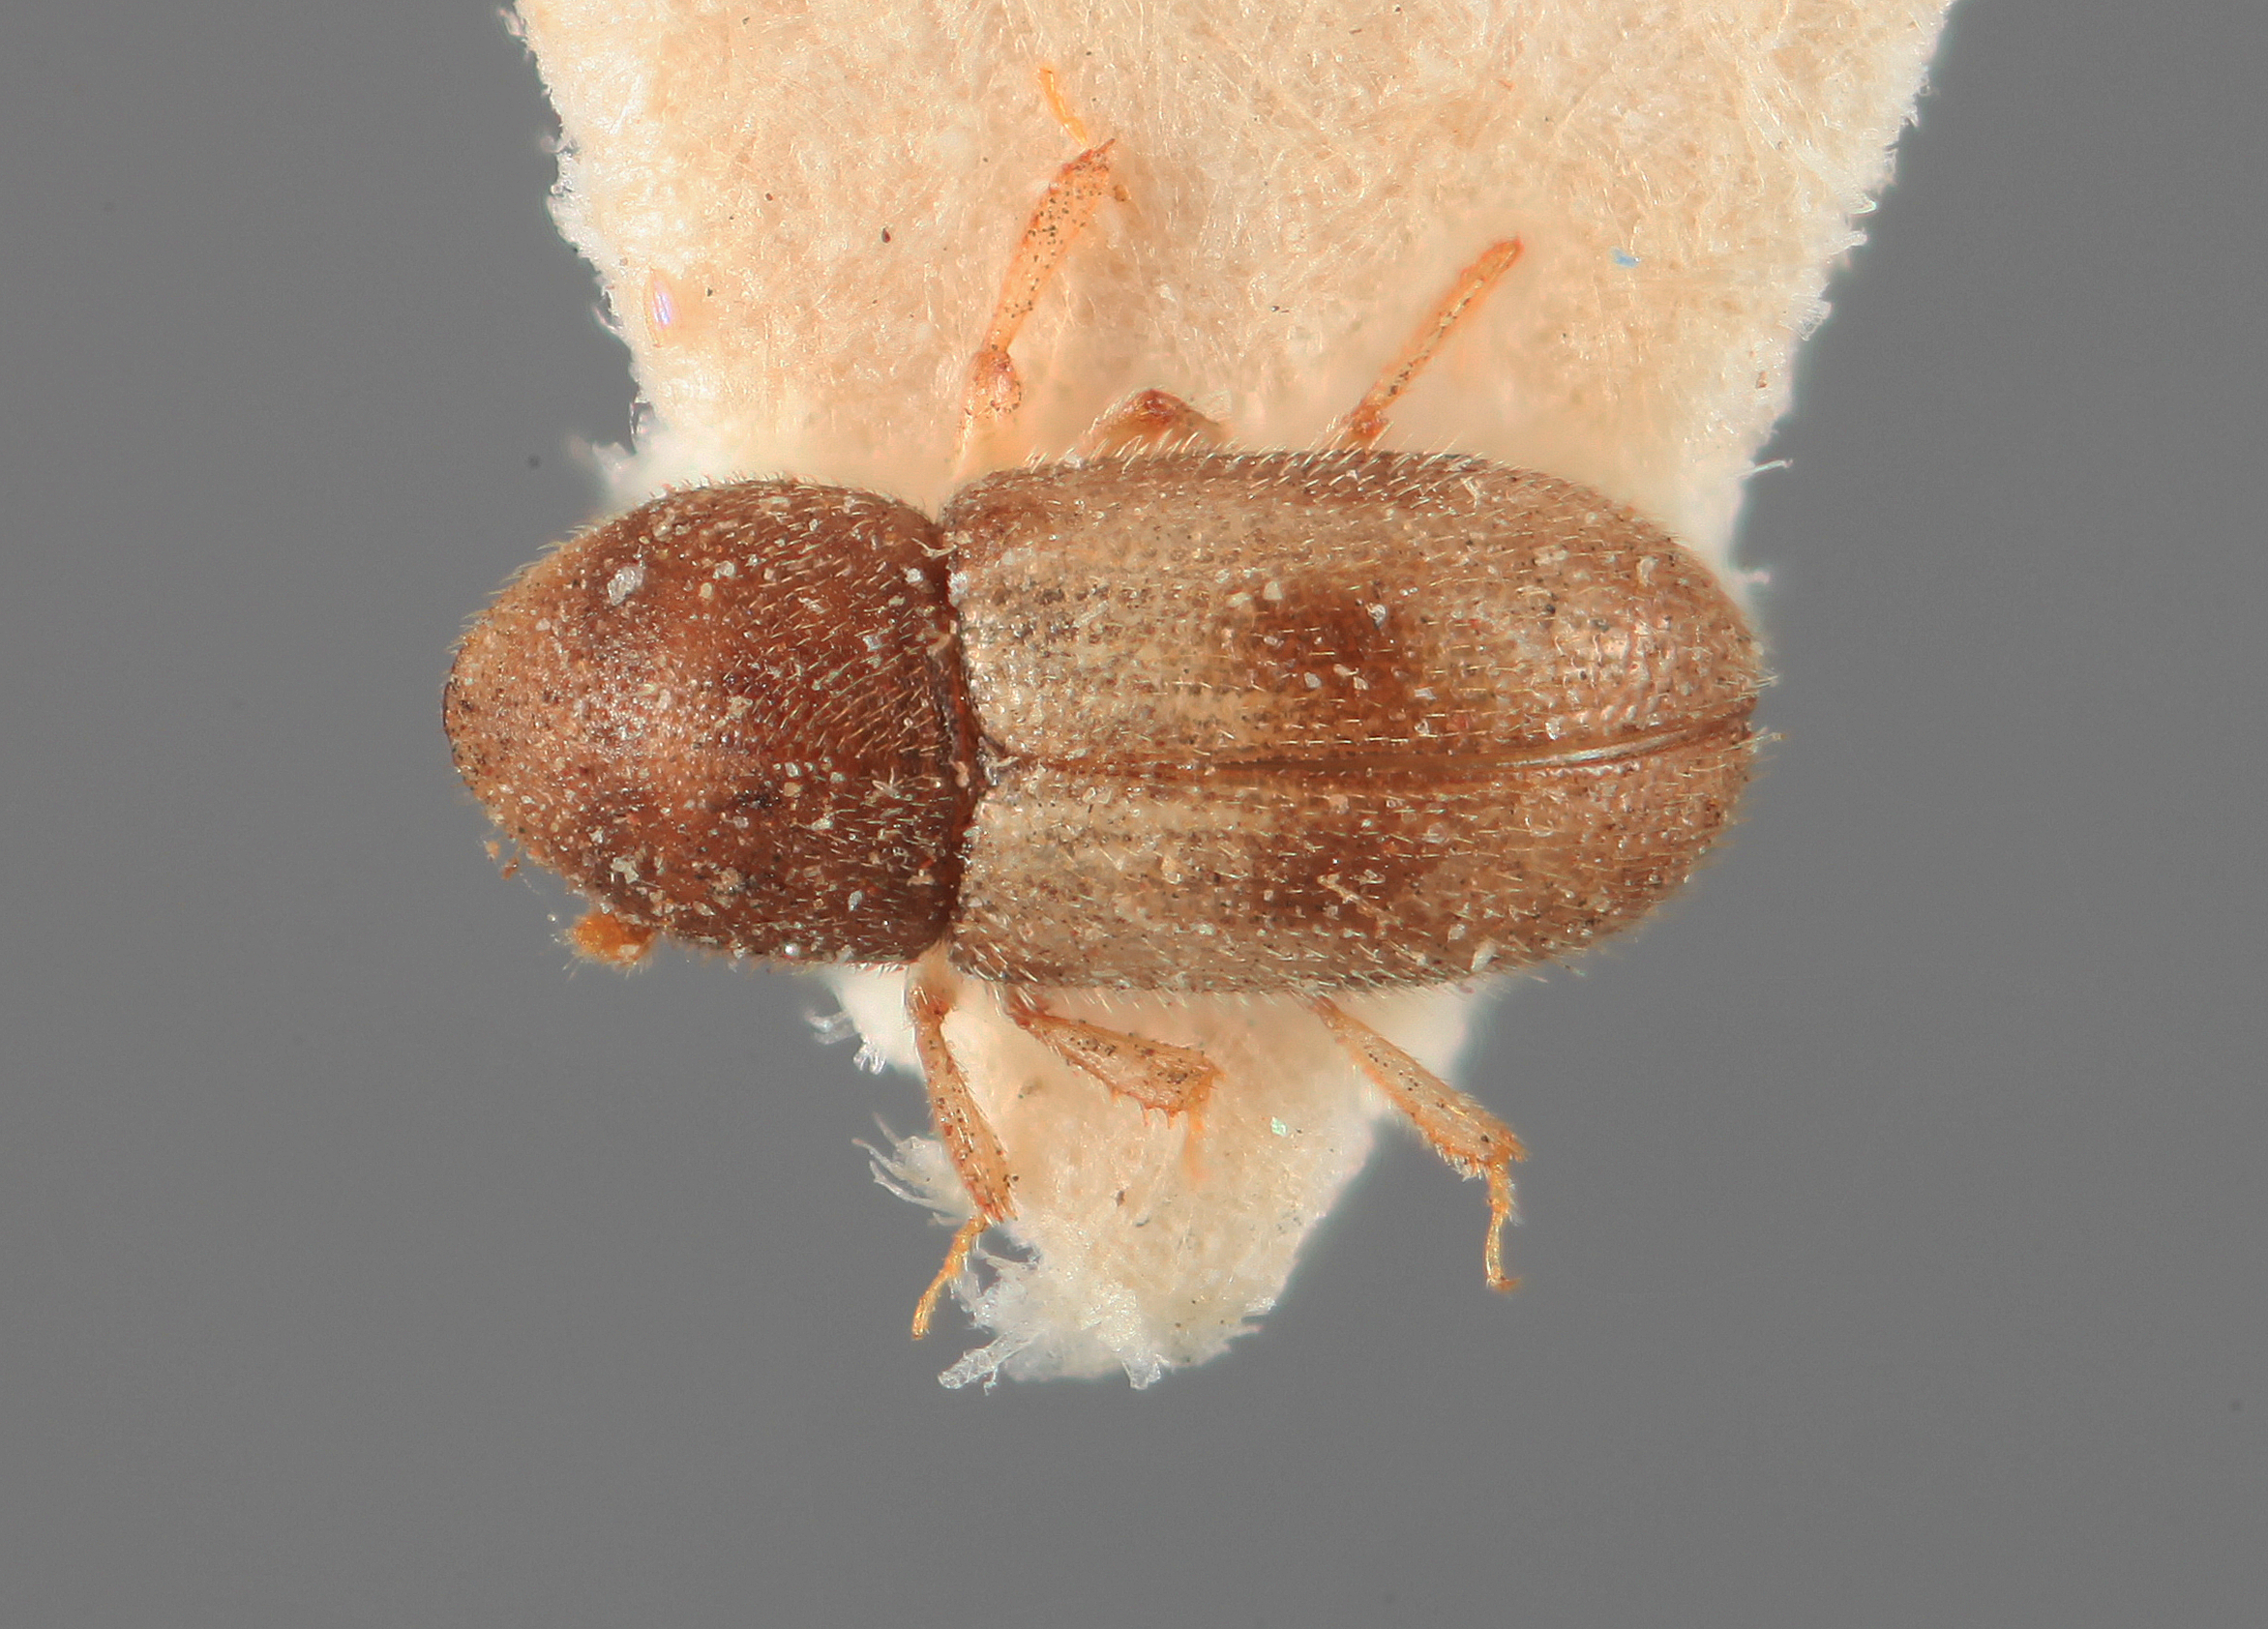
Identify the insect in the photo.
Aphanarthrum royaleanum
